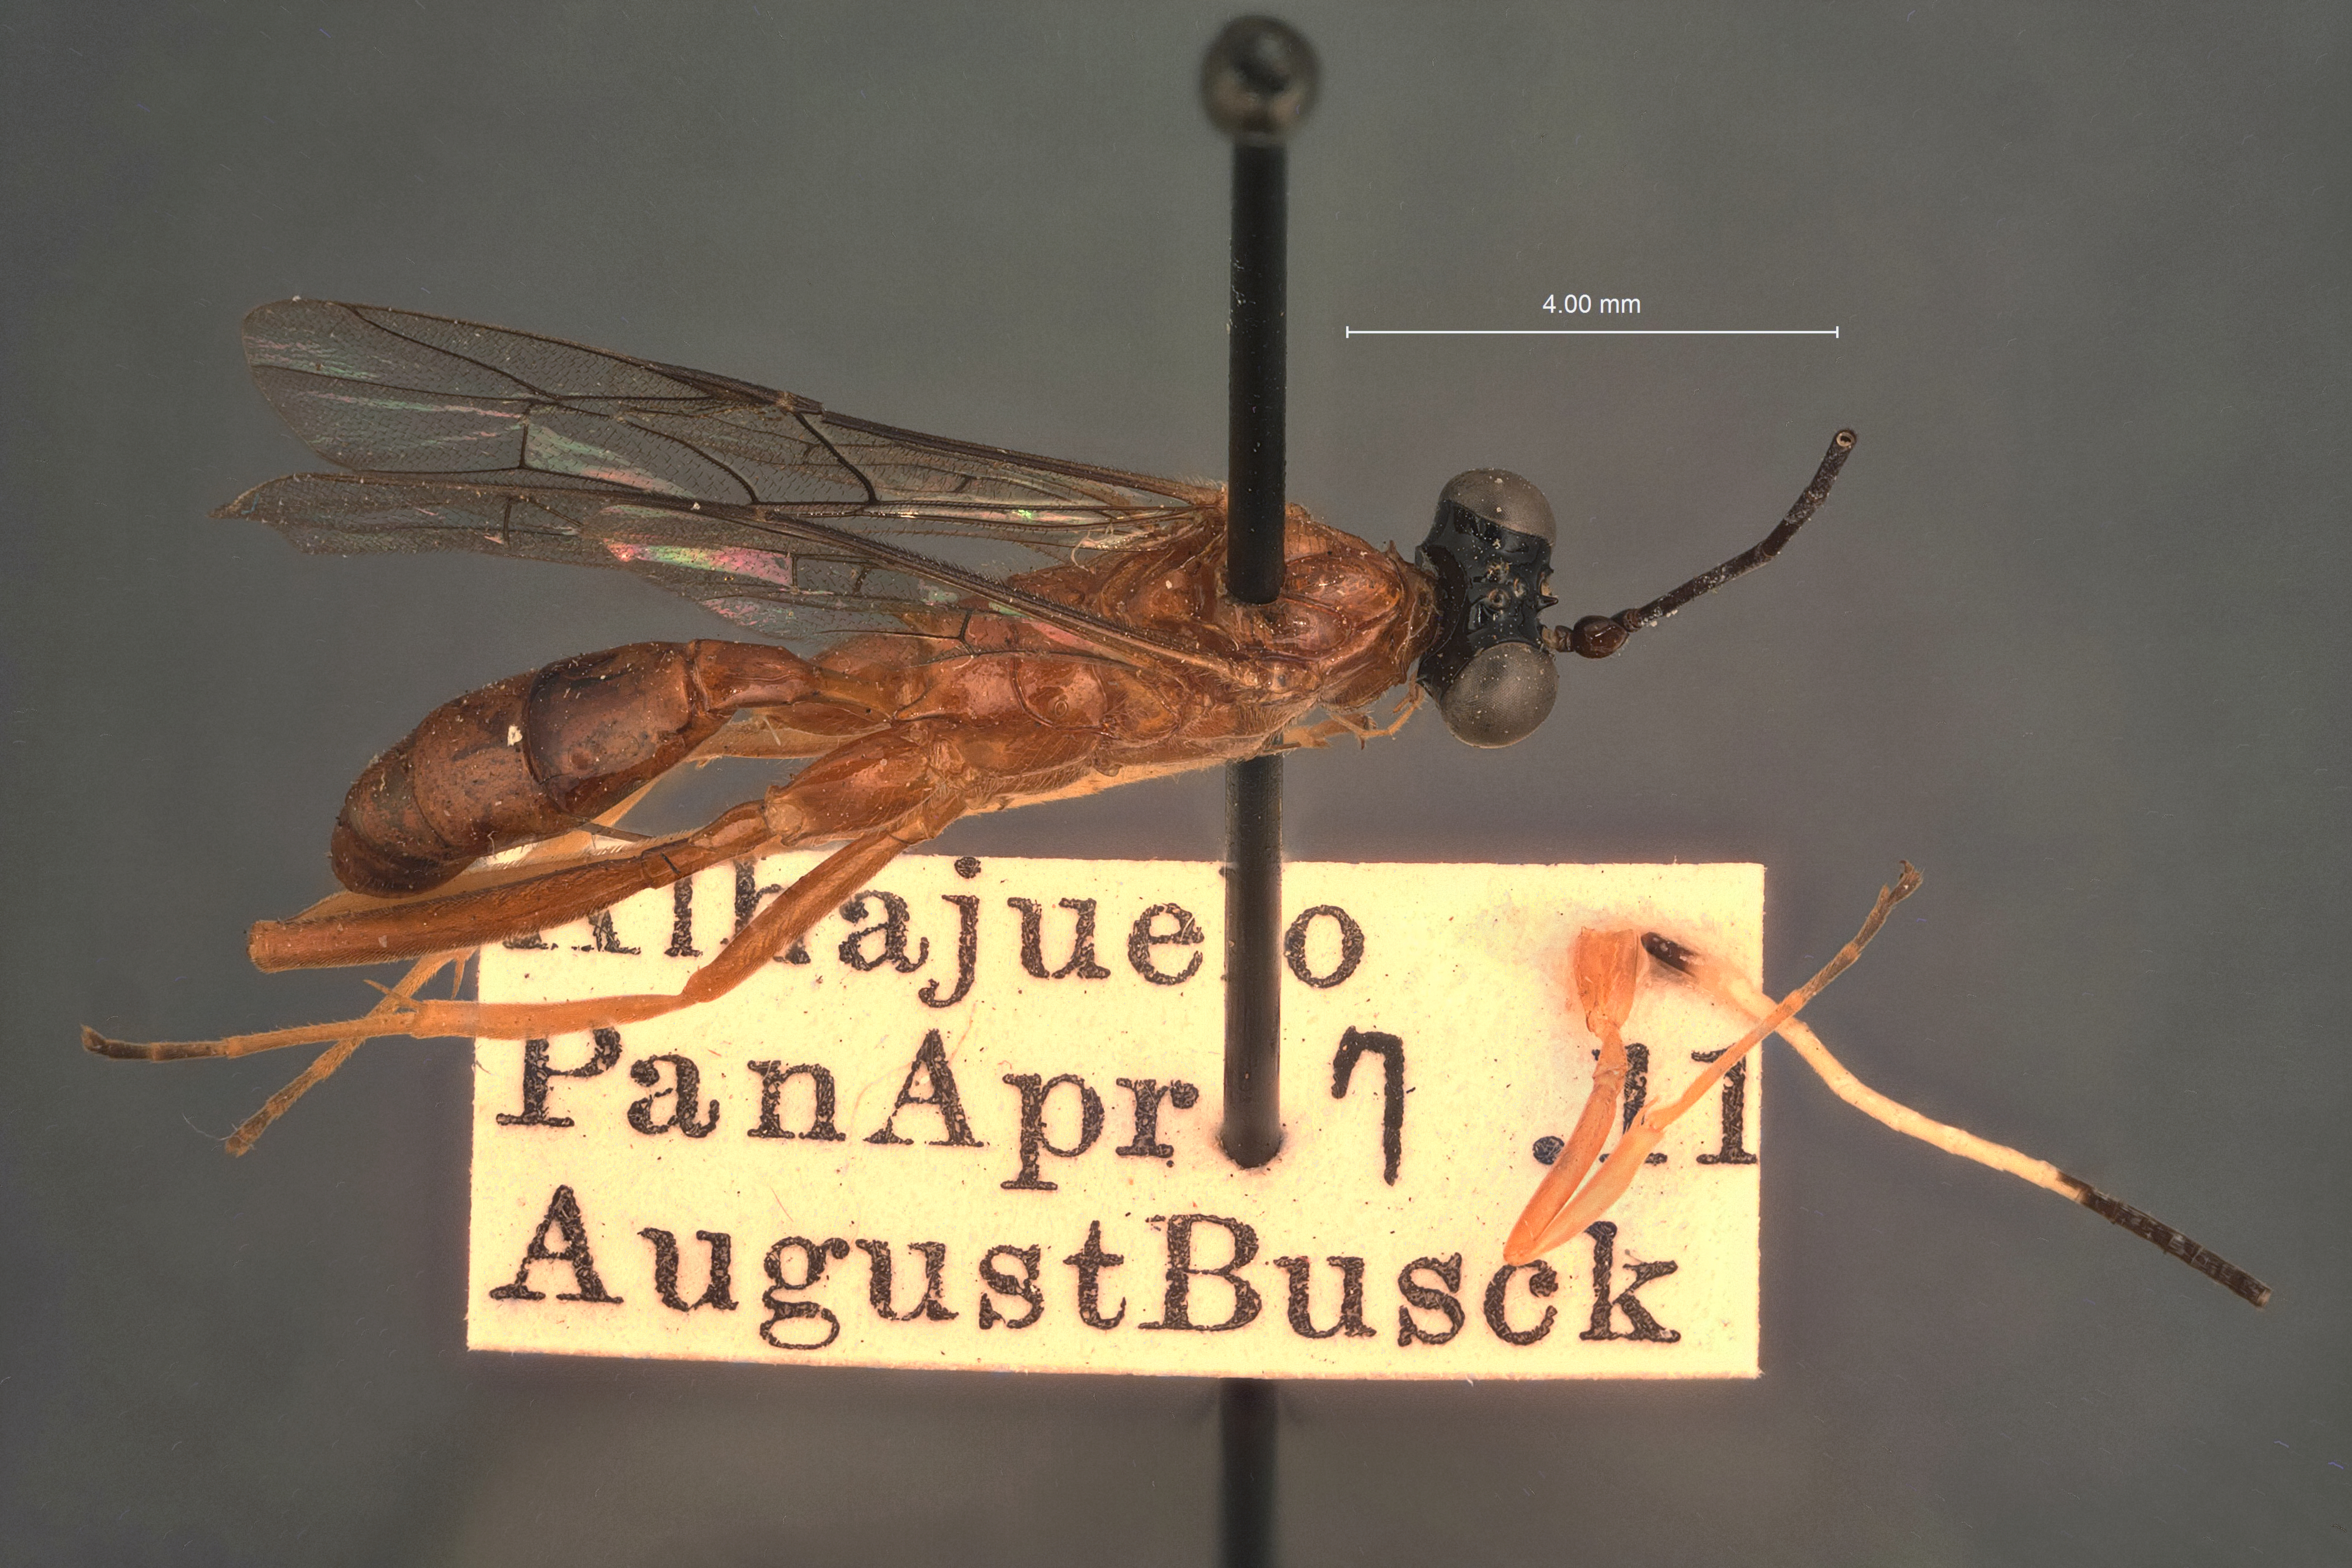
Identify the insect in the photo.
Polycyrtus areolatus
